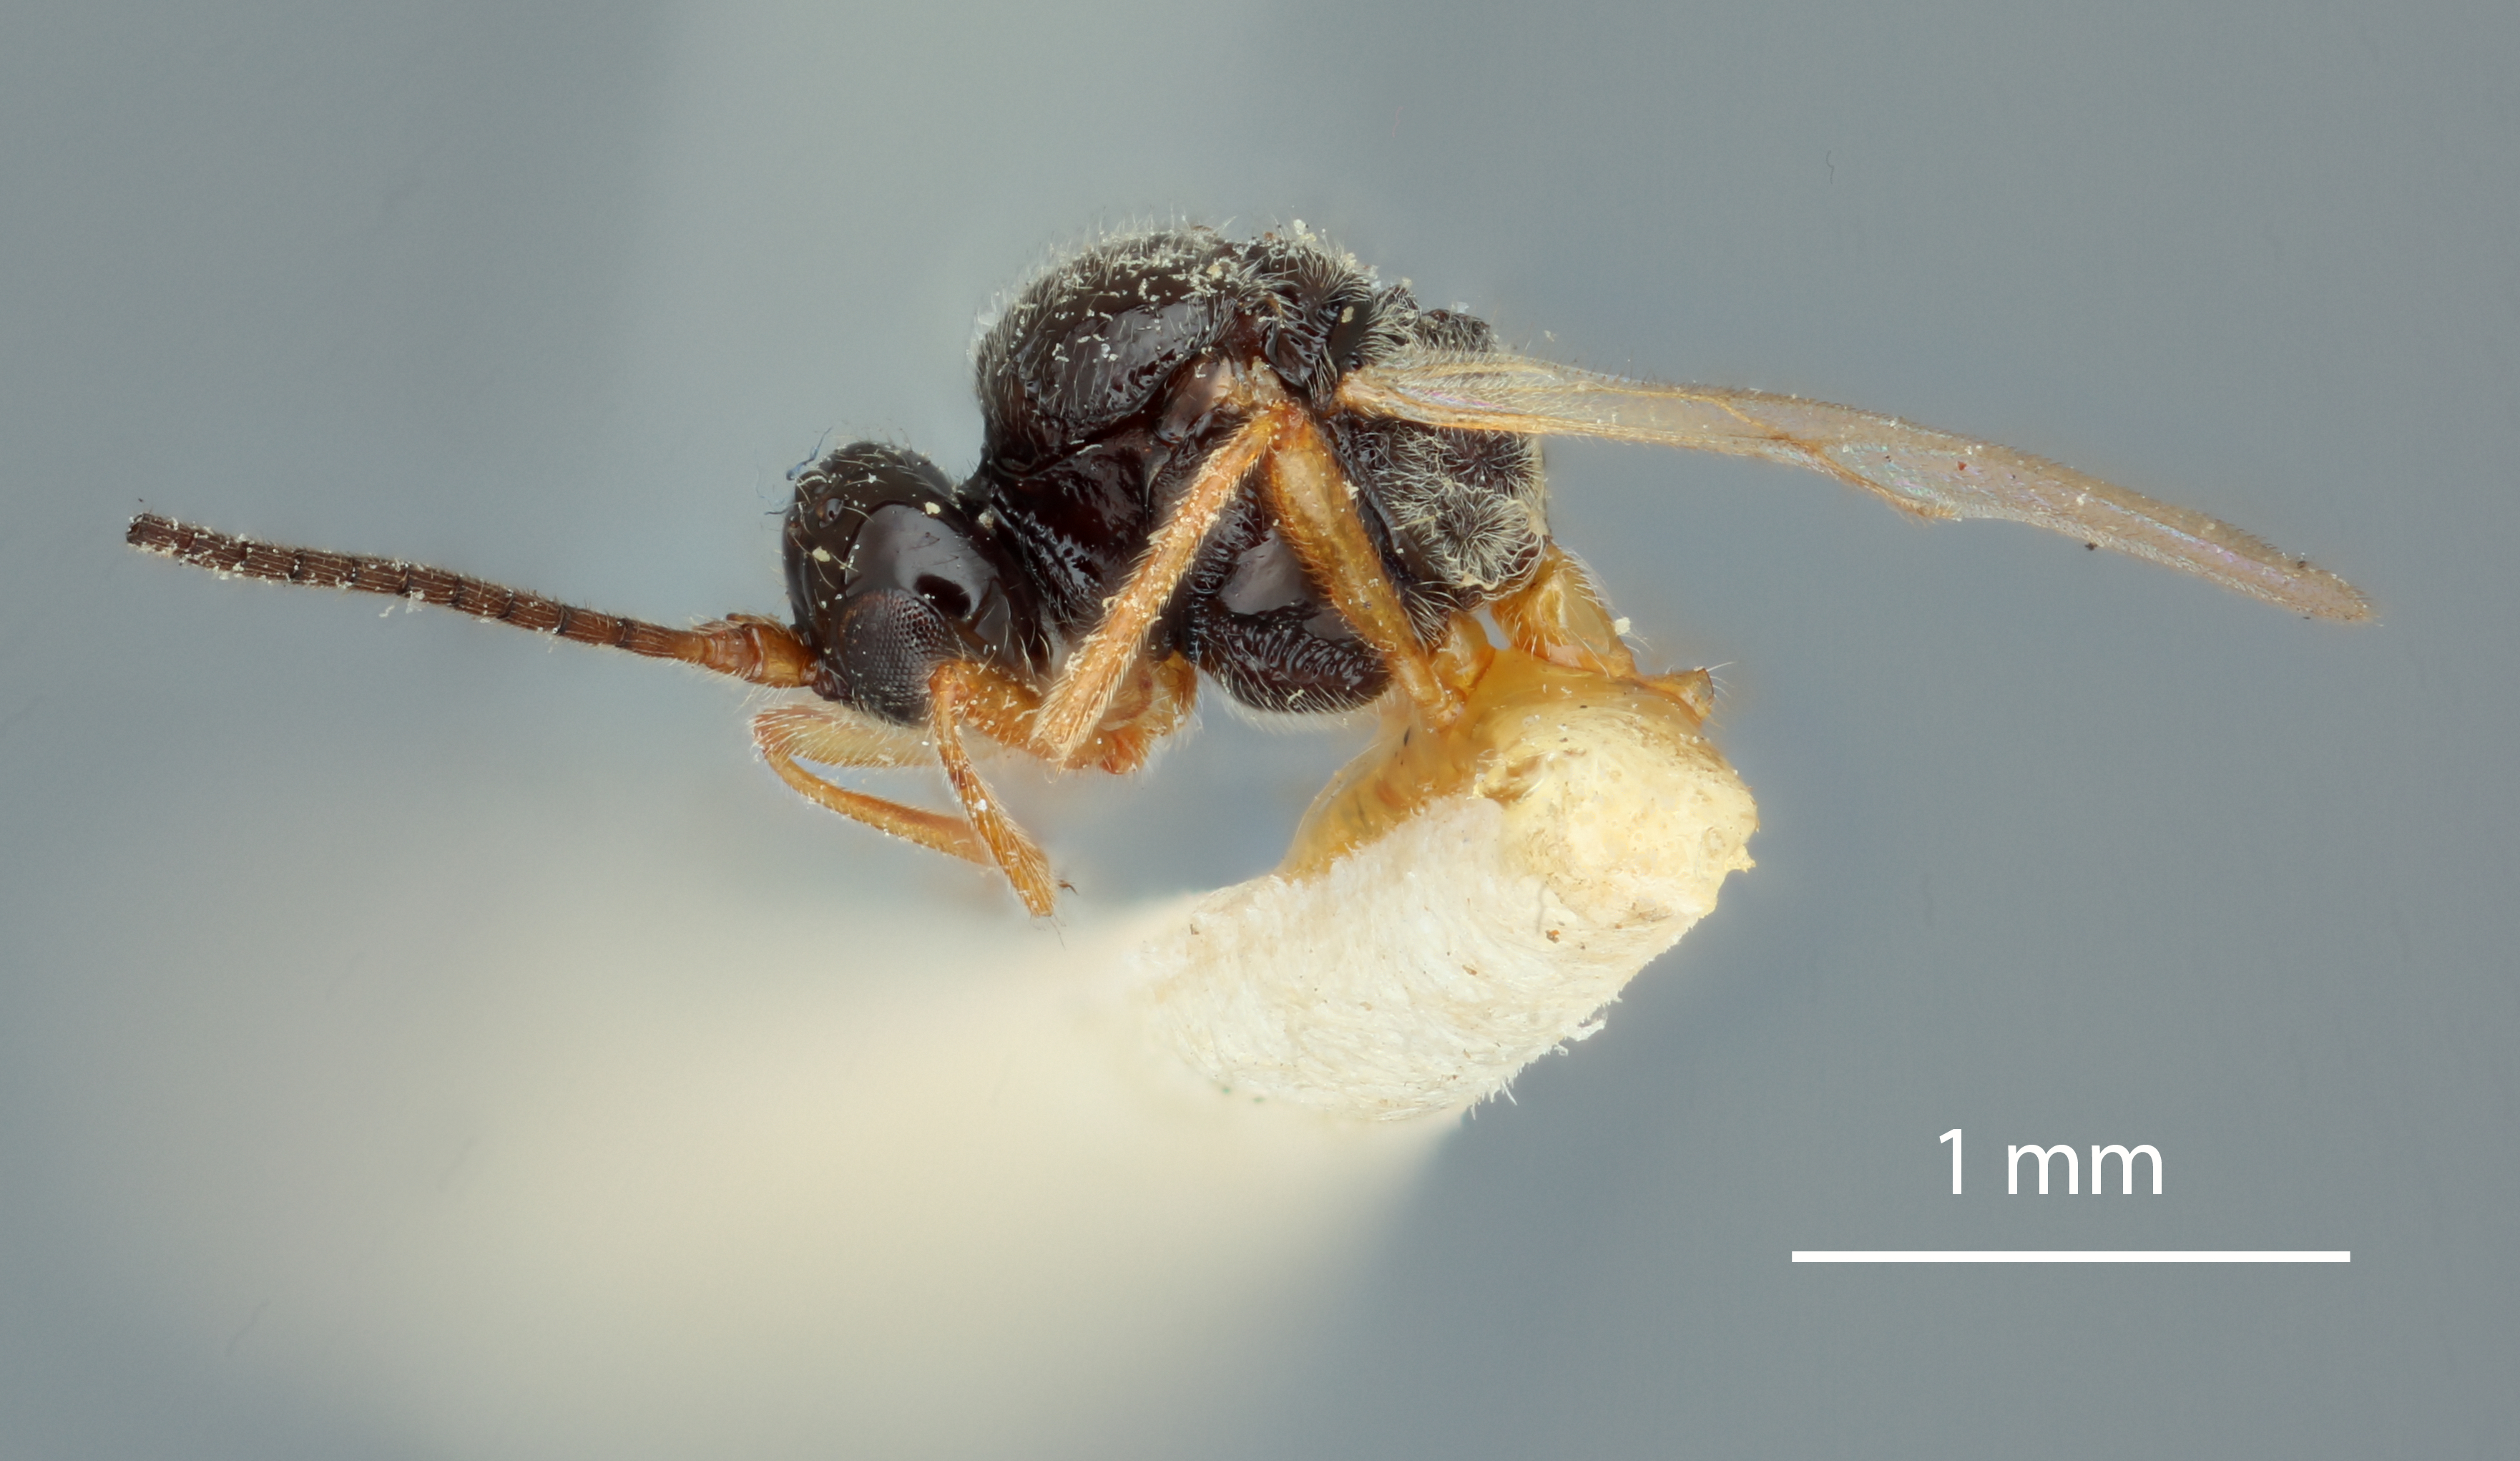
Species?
Daenus confusa
